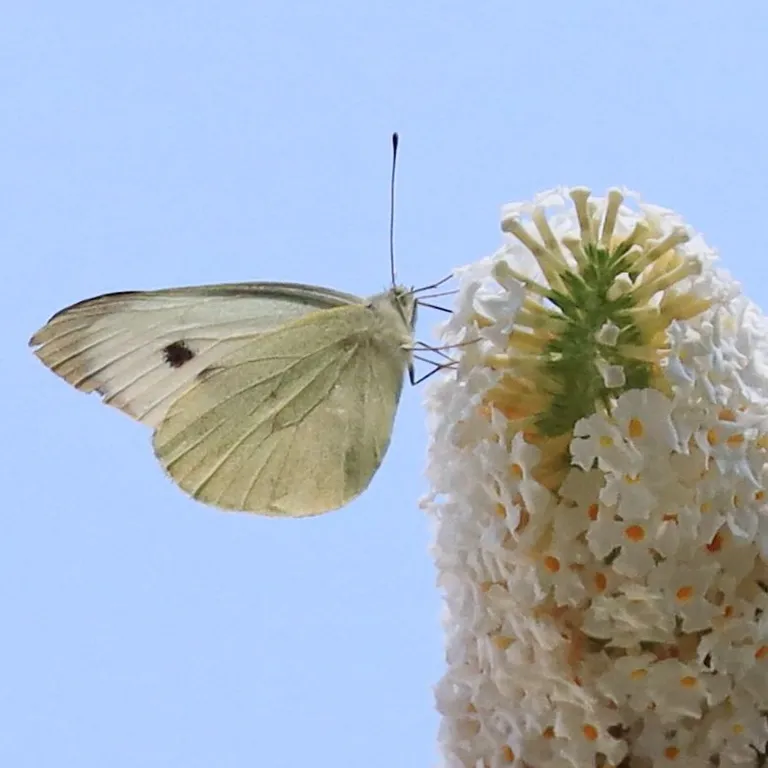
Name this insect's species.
Pieris brassicae
